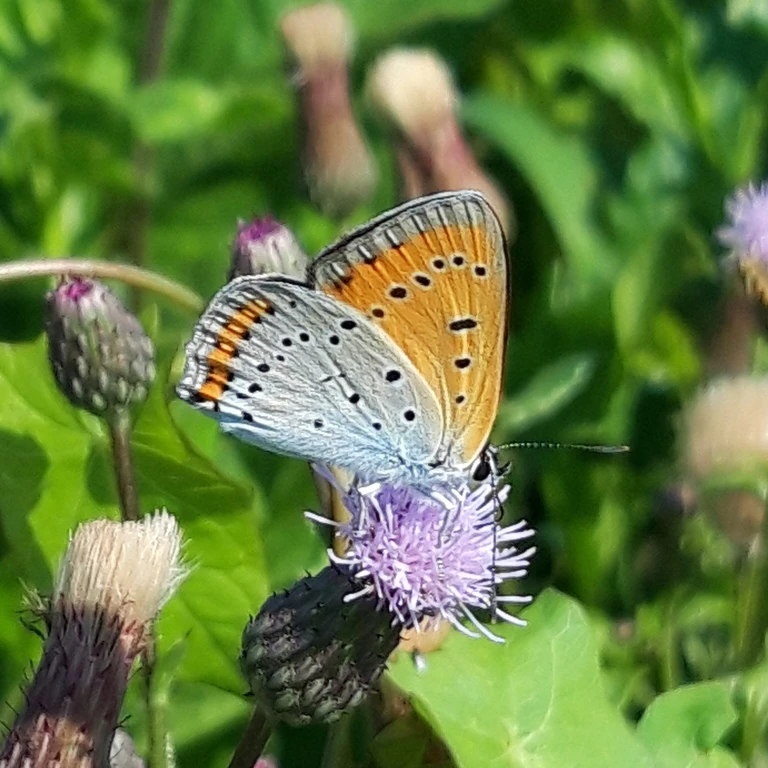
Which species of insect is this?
Lycaena dispar
